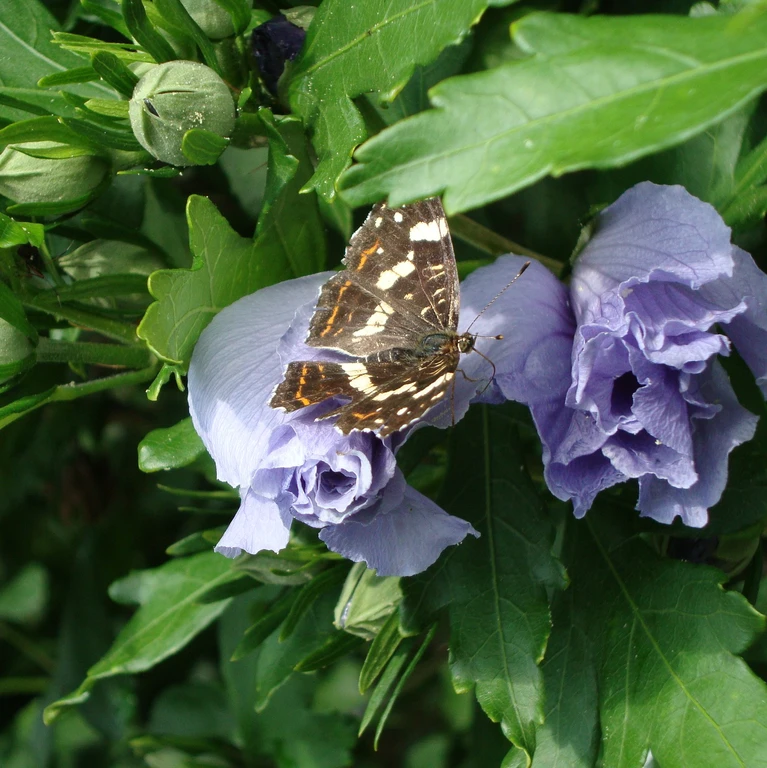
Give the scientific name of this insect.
Araschnia levana
